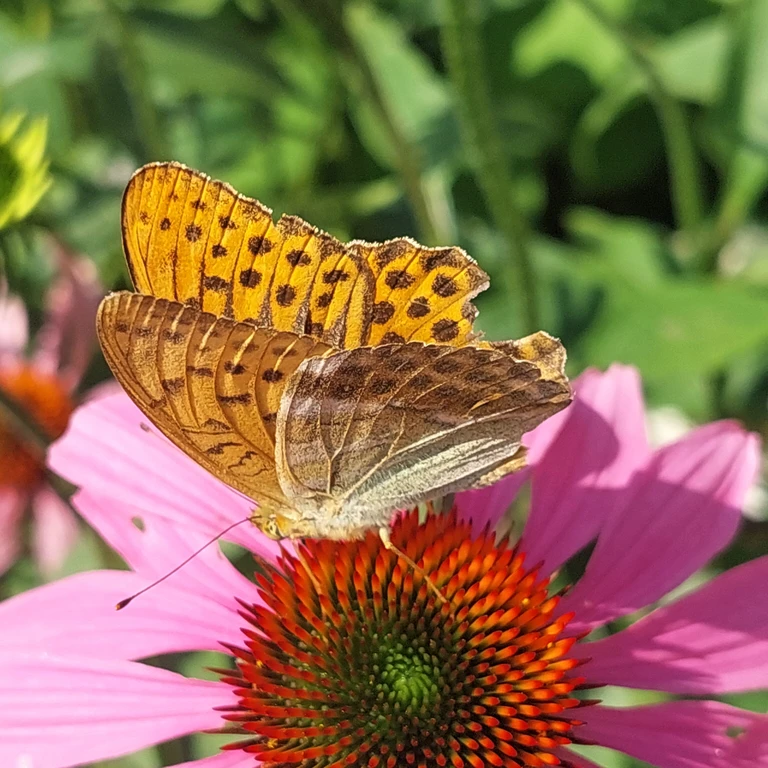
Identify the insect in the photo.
Argynnis paphia
